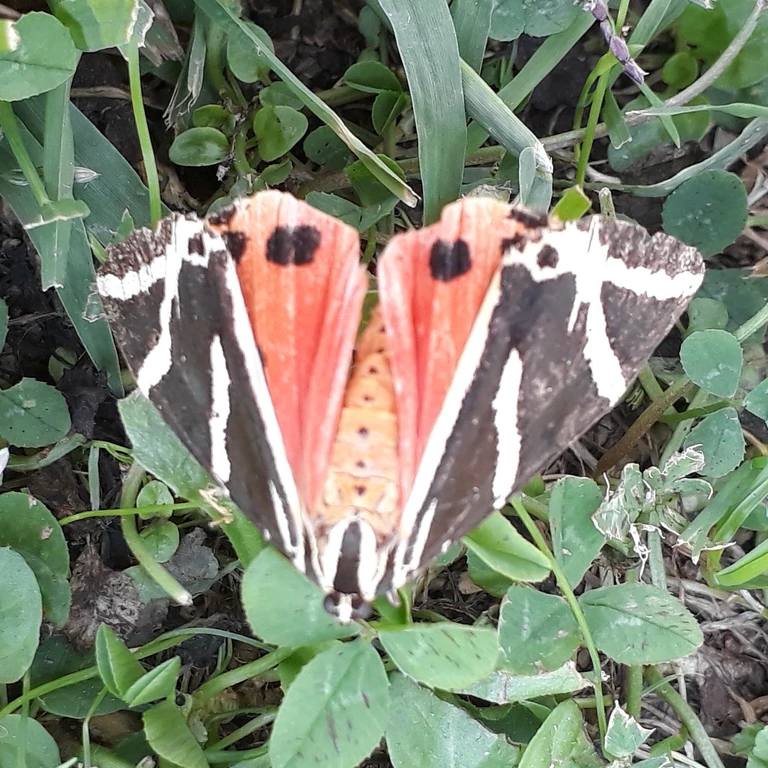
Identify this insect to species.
Euplagia quadripunctaria
